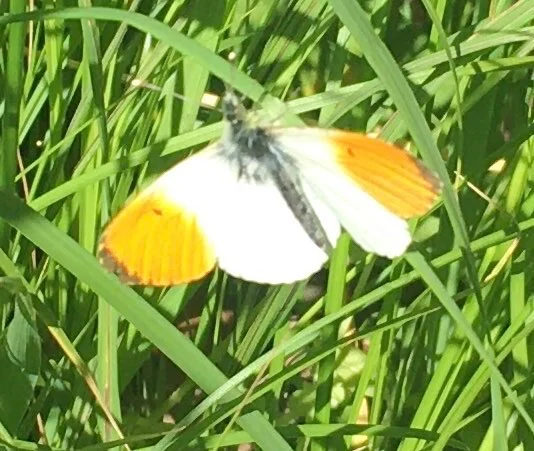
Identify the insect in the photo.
Anthocharis cardamines
